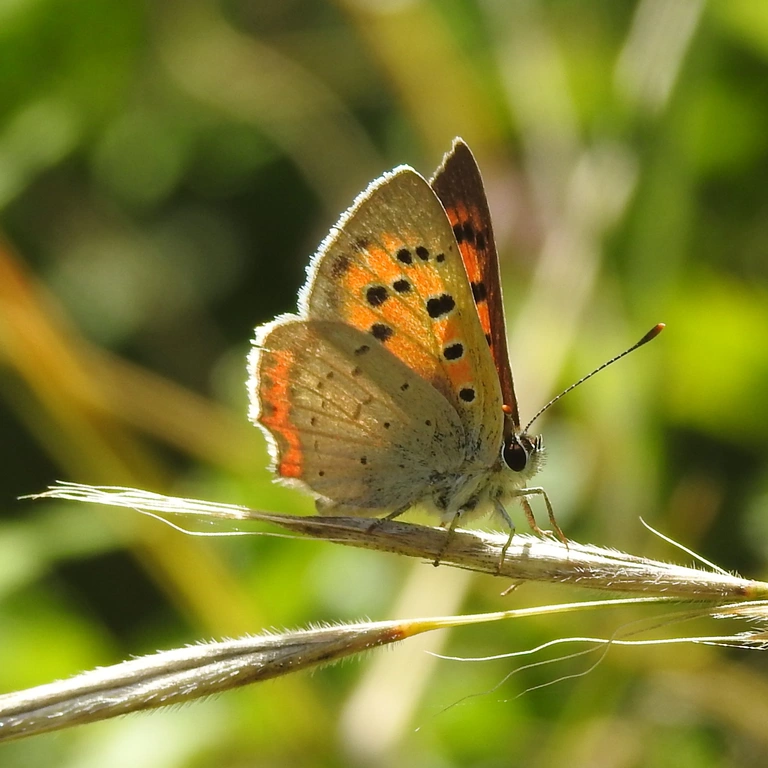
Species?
Lycaena phlaeas
